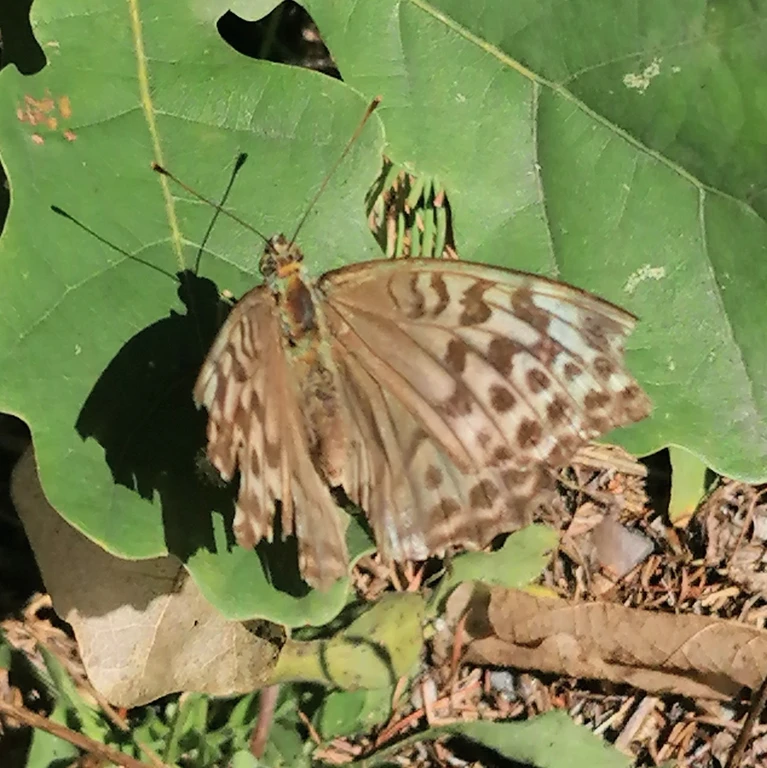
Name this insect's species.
Argynnis paphia
